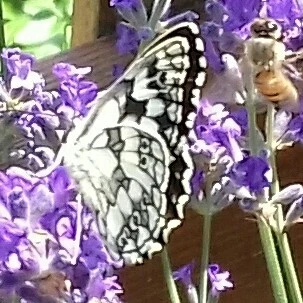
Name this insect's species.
Melanargia galathea
